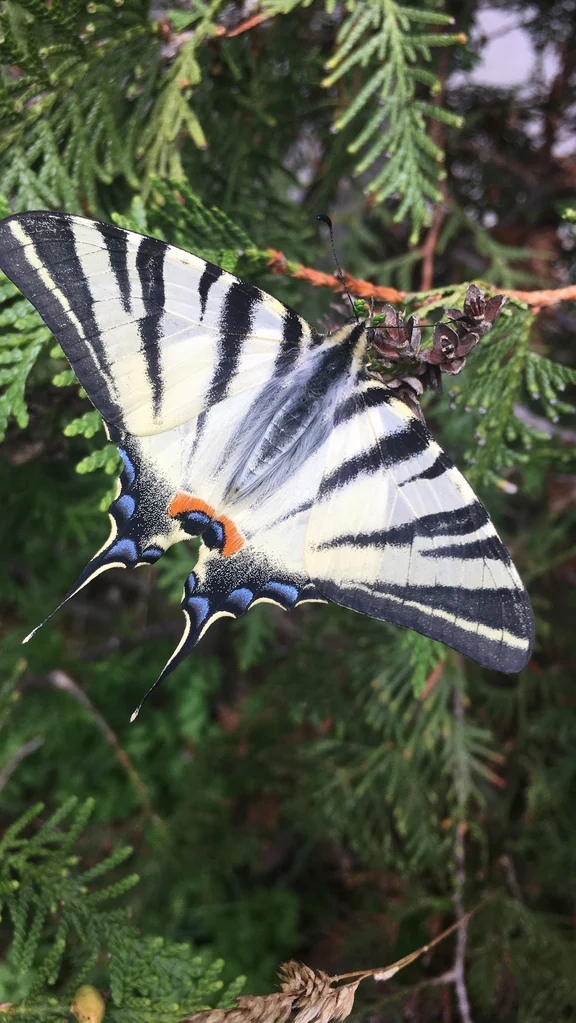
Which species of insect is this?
Iphiclides podalirius
